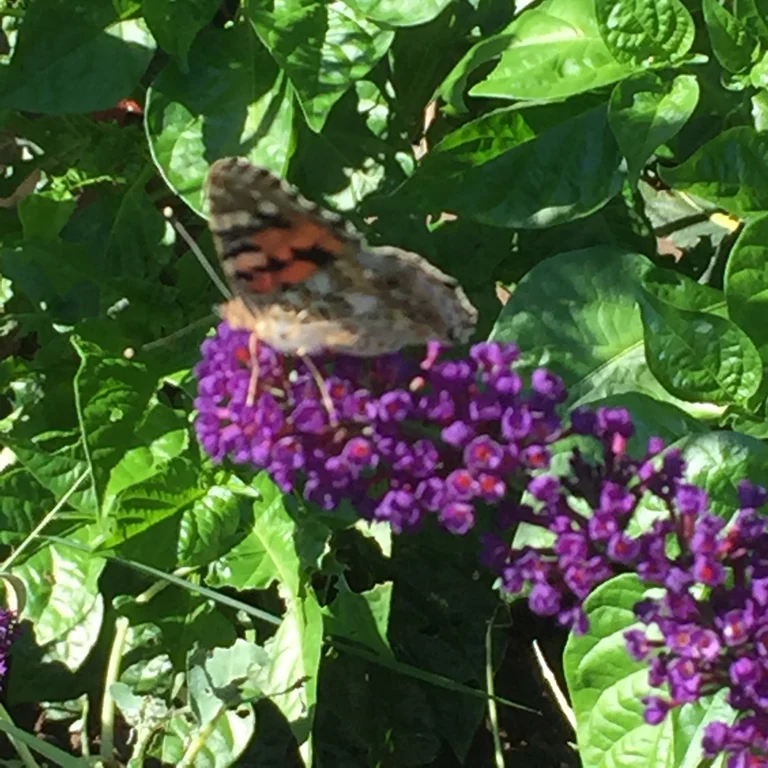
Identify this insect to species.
Vanessa cardui
